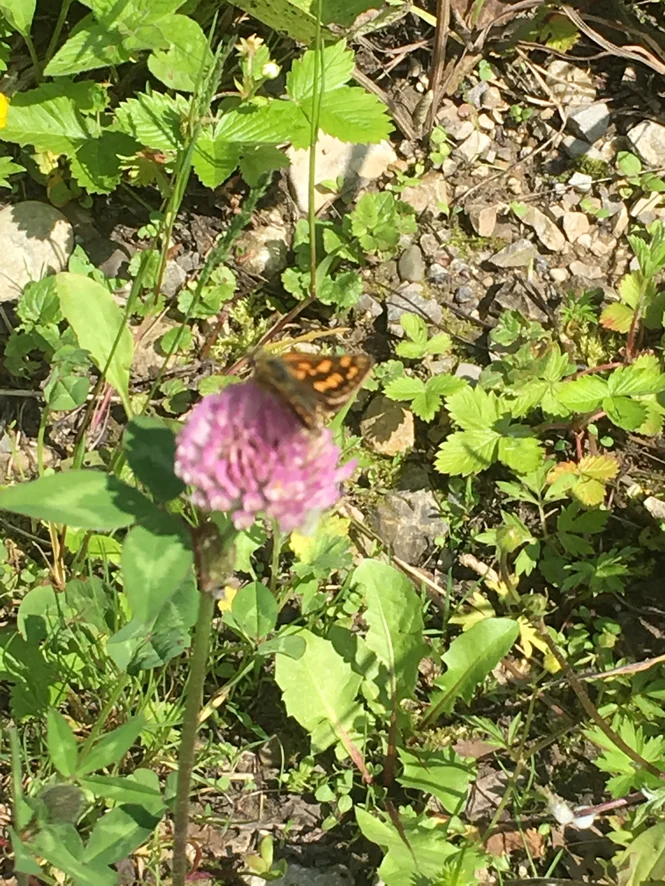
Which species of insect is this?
Carterocephalus palaemon
